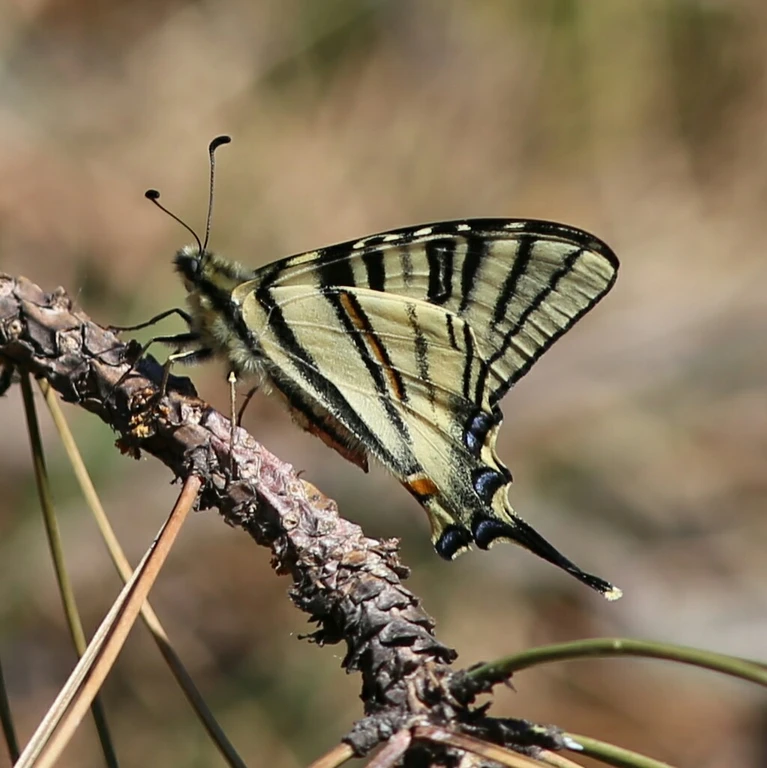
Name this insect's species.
Iphiclides podalirius
